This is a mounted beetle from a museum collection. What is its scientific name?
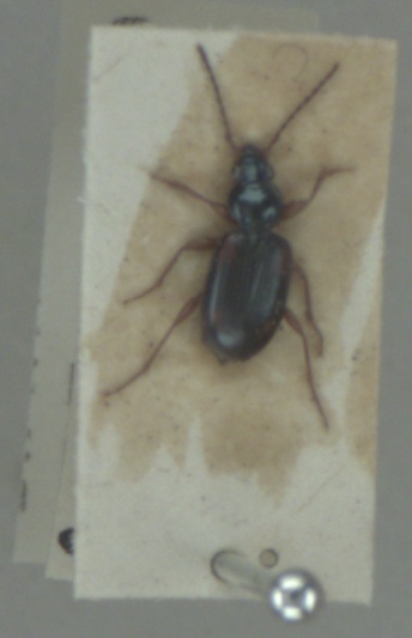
Bembidion tetracolum
